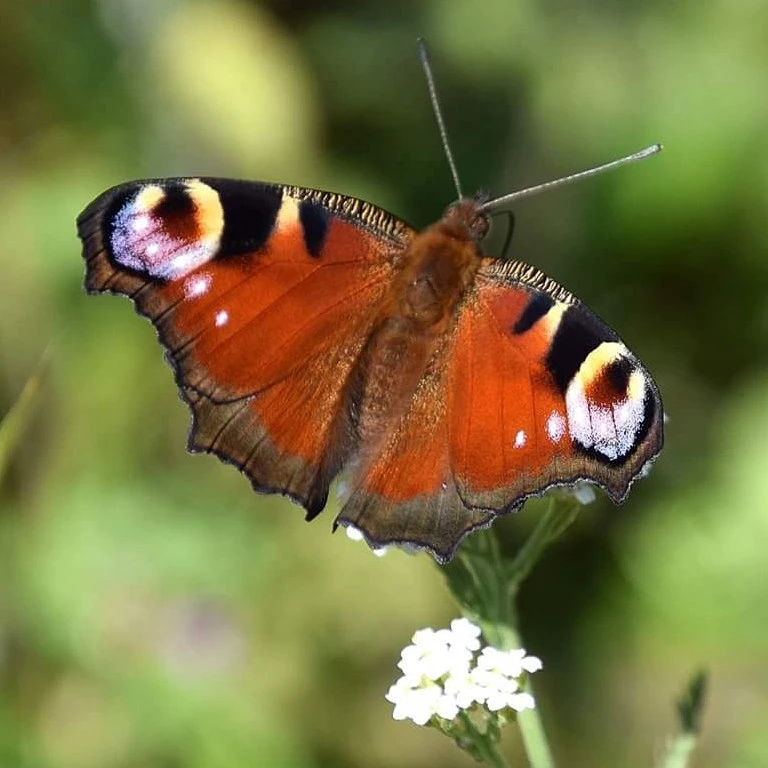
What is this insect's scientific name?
Aglais io
